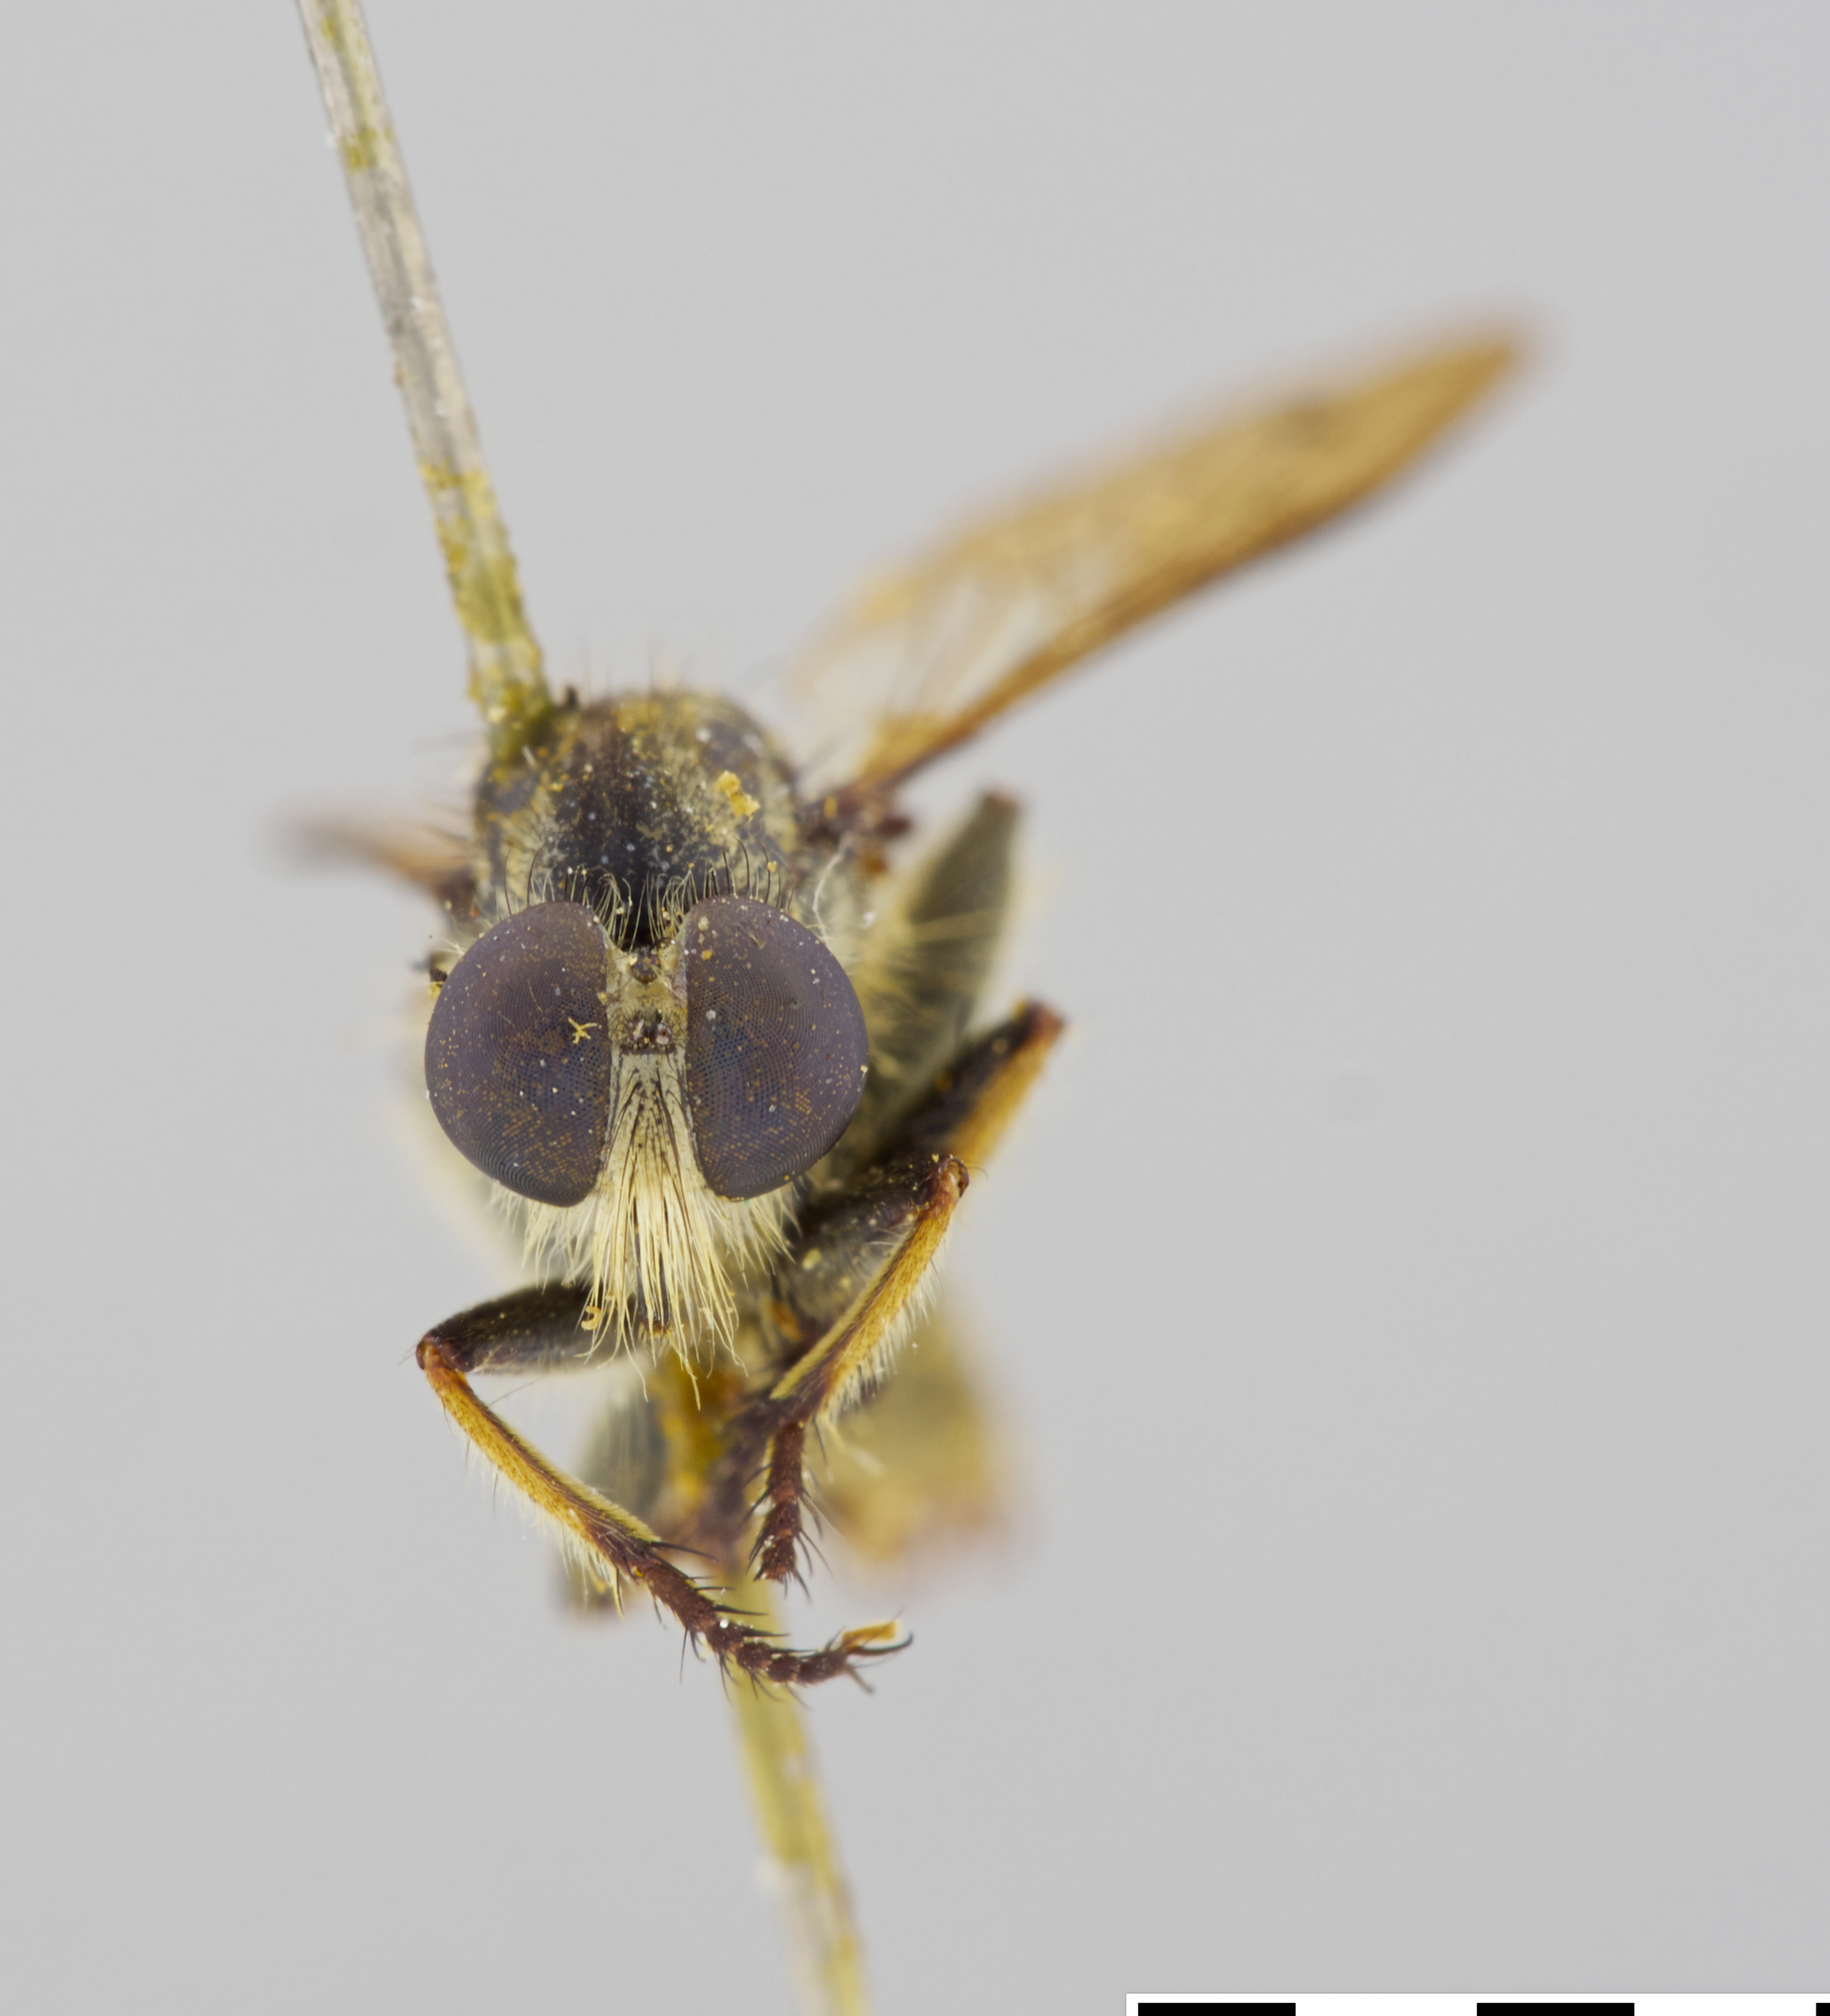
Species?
Emphysomera clava
